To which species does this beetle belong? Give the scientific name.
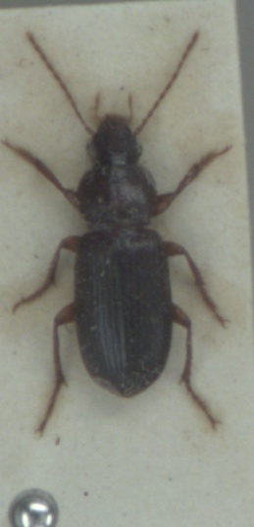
Ophonus rupicola
